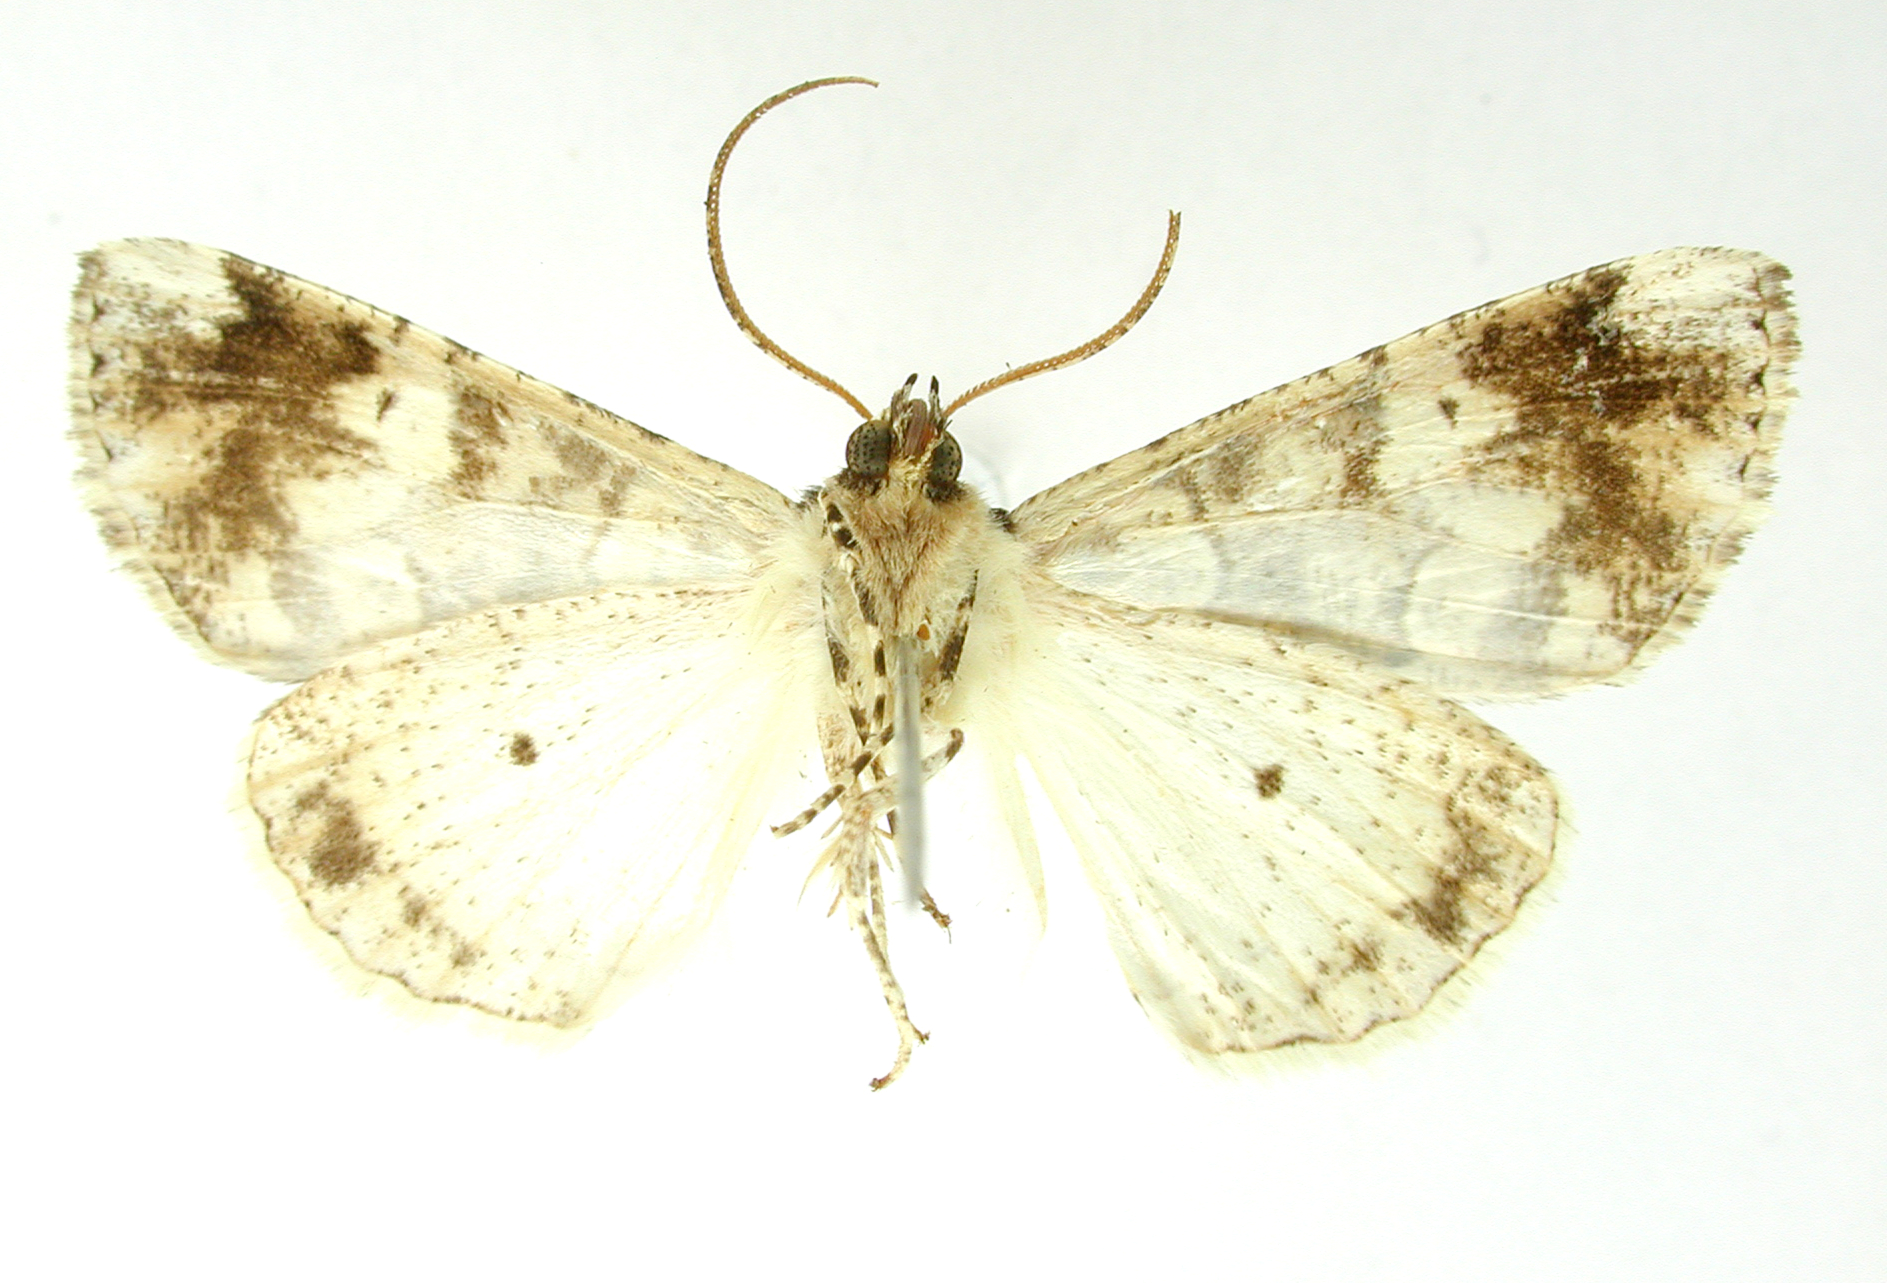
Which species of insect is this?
Crocallis edaxaria
